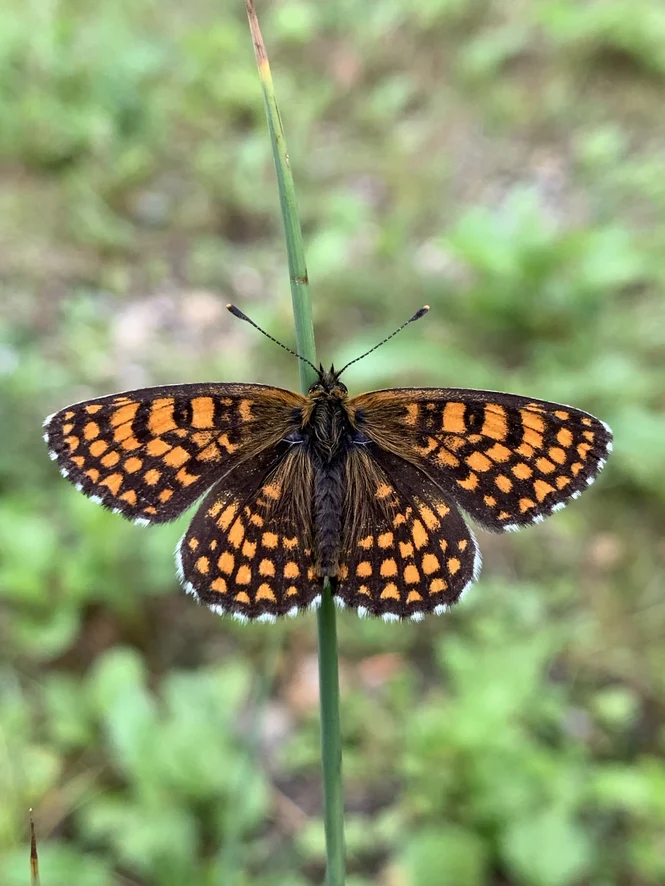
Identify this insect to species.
Melitaea athalia
